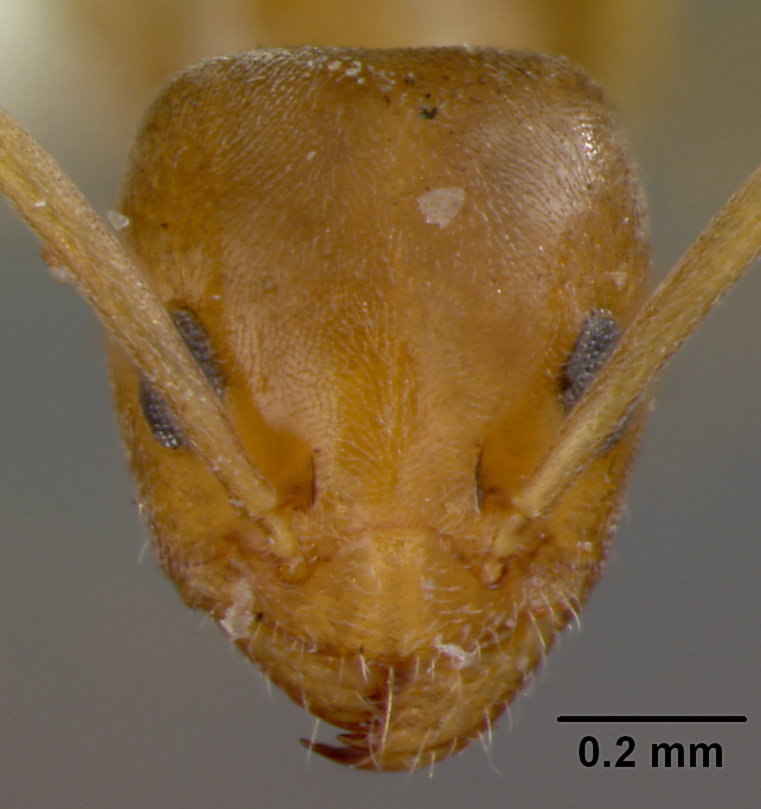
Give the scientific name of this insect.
Forelius foetidus
